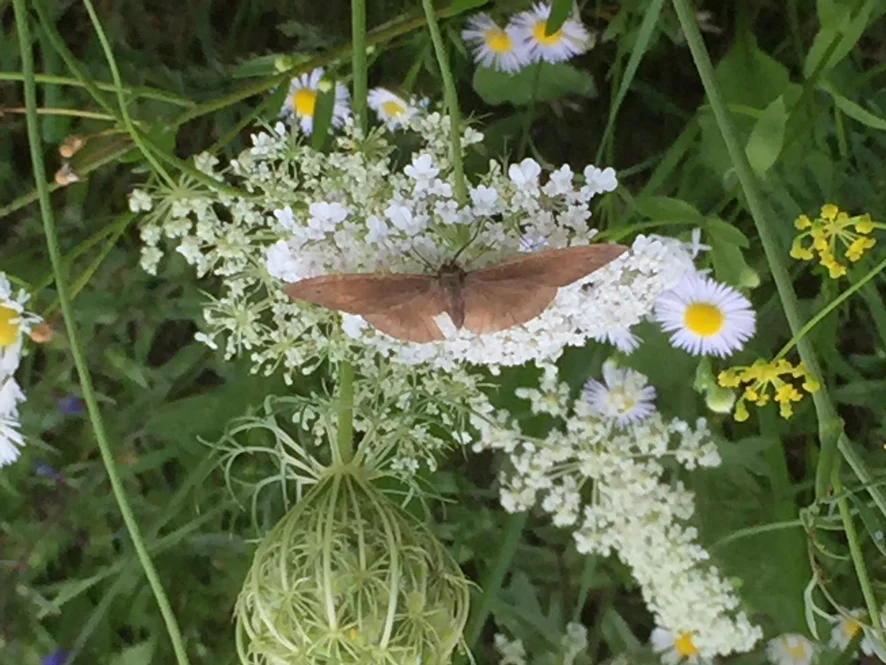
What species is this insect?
Maniola jurtina
